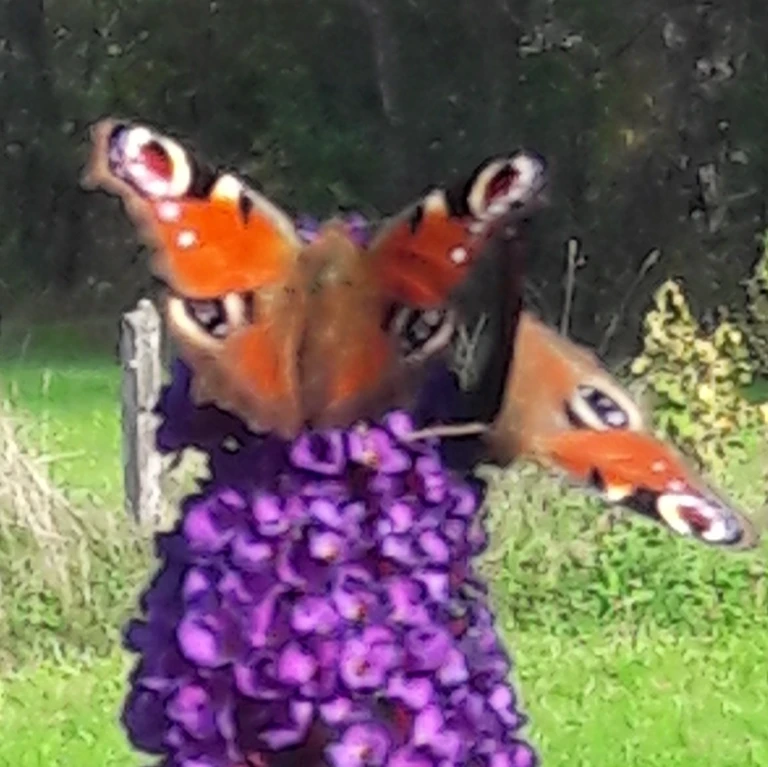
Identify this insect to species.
Aglais io
